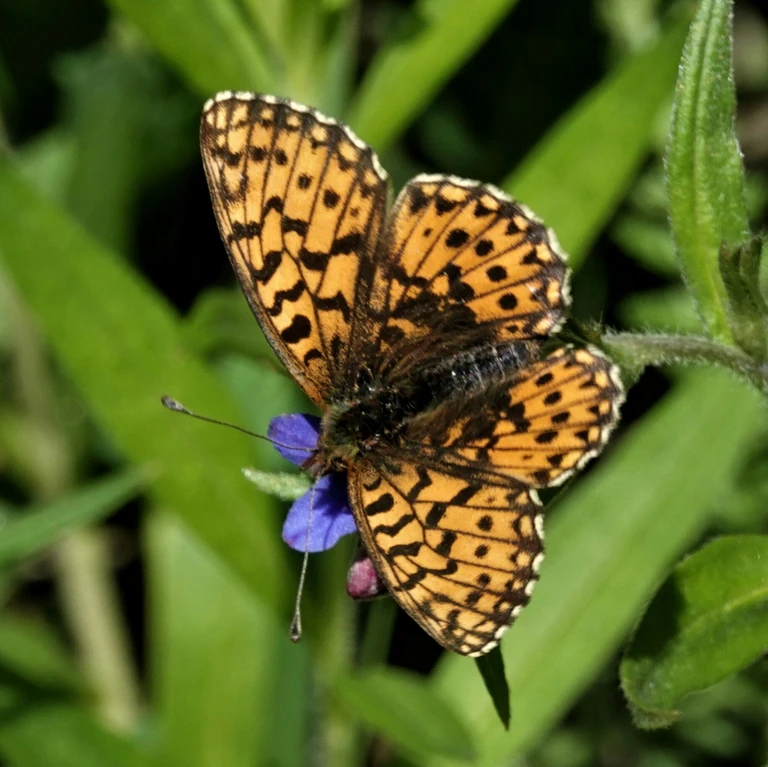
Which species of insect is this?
Boloria dia
